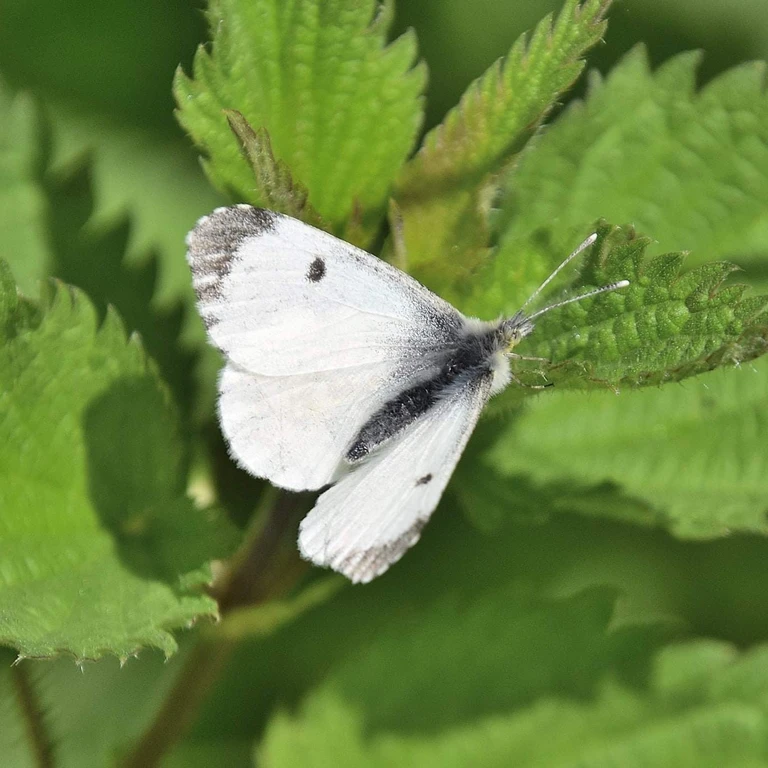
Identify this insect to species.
Anthocharis cardamines
